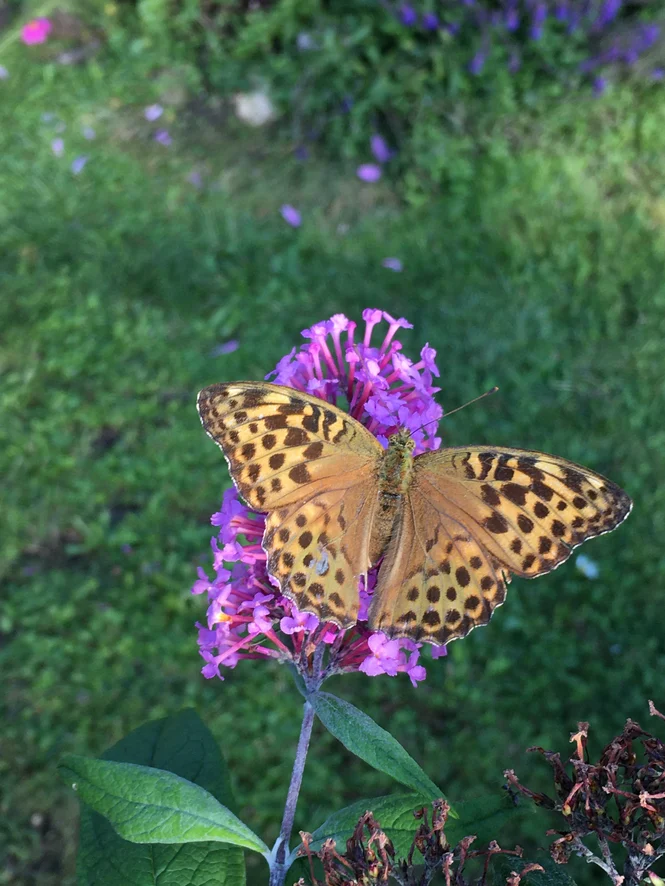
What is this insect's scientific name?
Argynnis paphia
